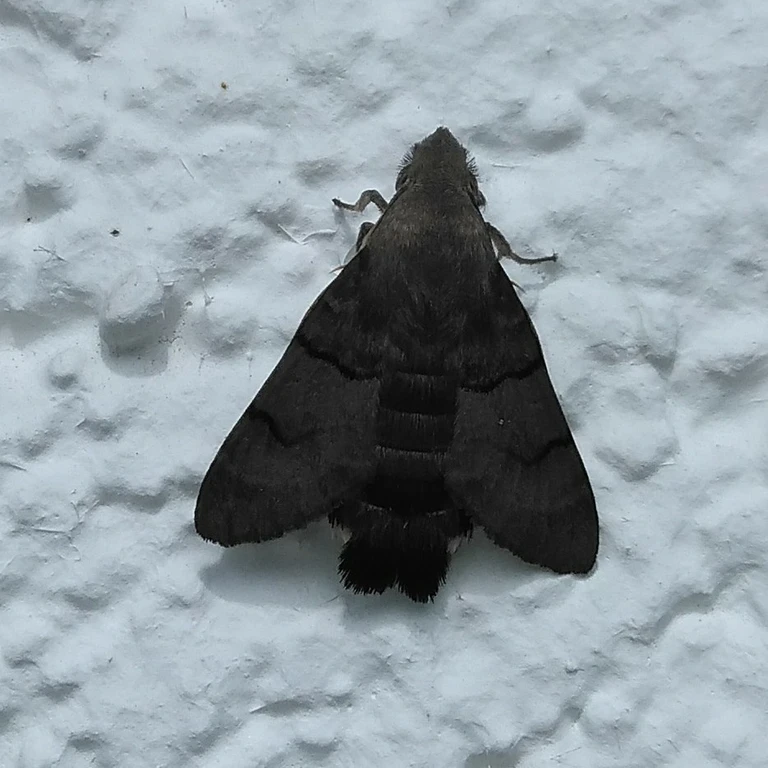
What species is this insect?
Macroglossum stellatarum
